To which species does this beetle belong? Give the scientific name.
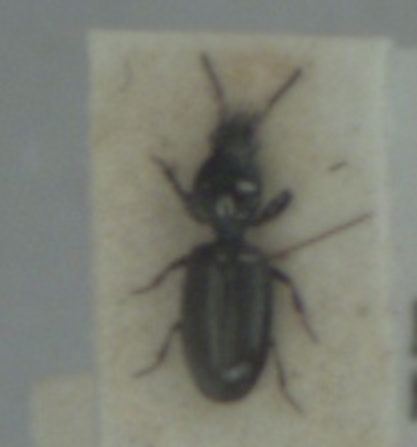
Dyschirius salinus
